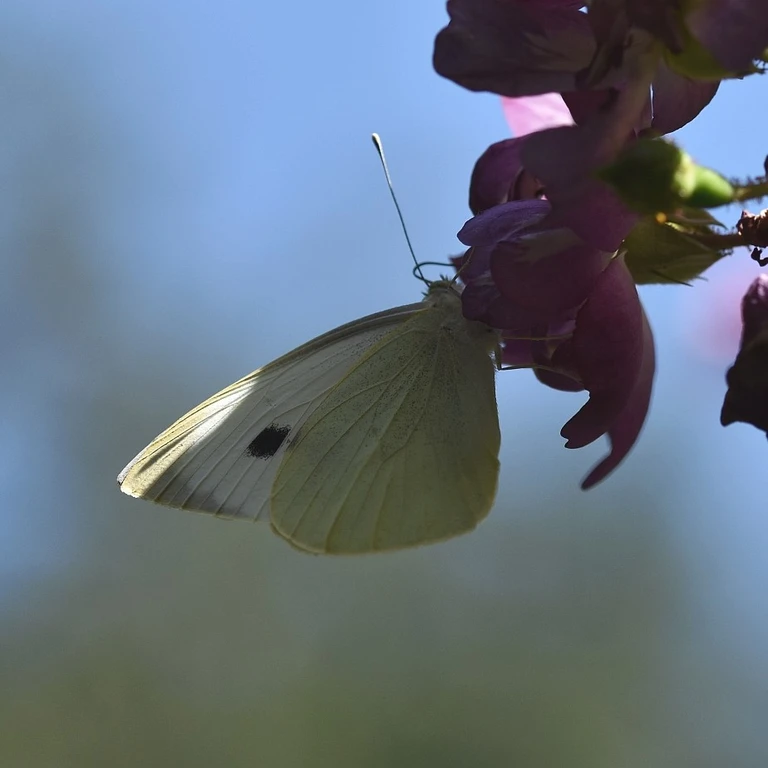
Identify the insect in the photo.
Pieris brassicae
